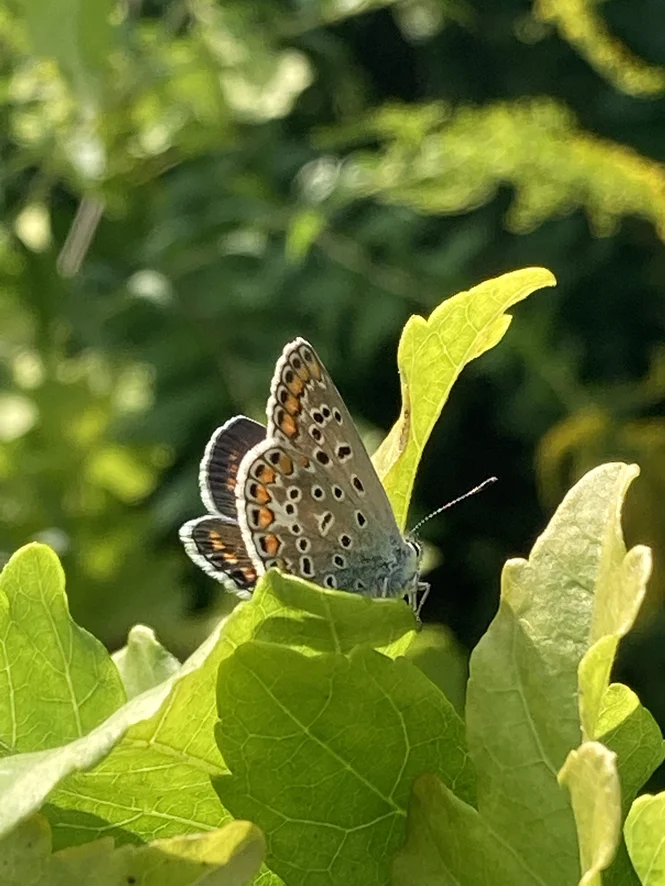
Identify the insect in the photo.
Polyommatus icarus
